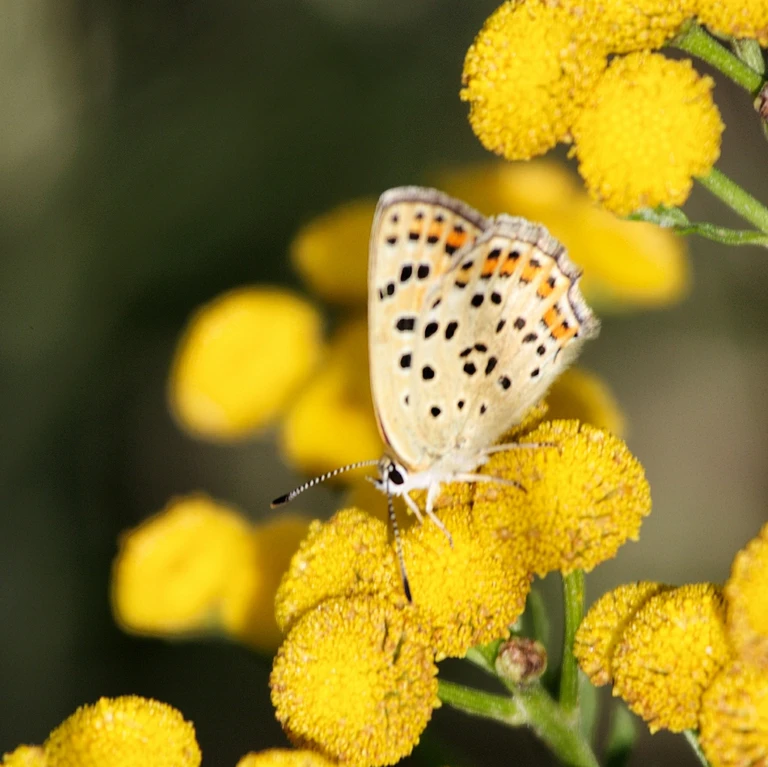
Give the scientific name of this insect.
Lycaena tityrus (also Loweia tityrus)
